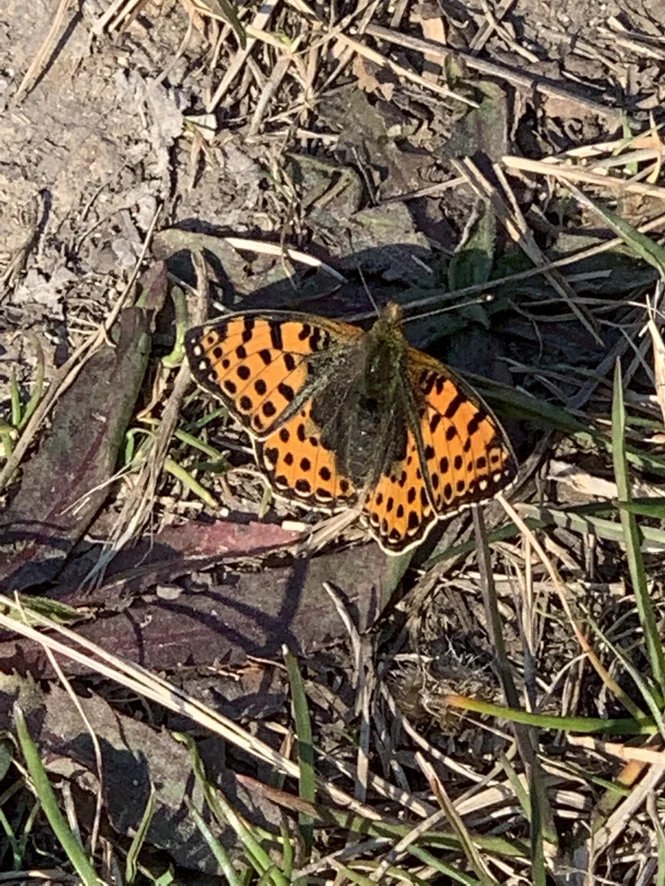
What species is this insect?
Issoria lathonia
